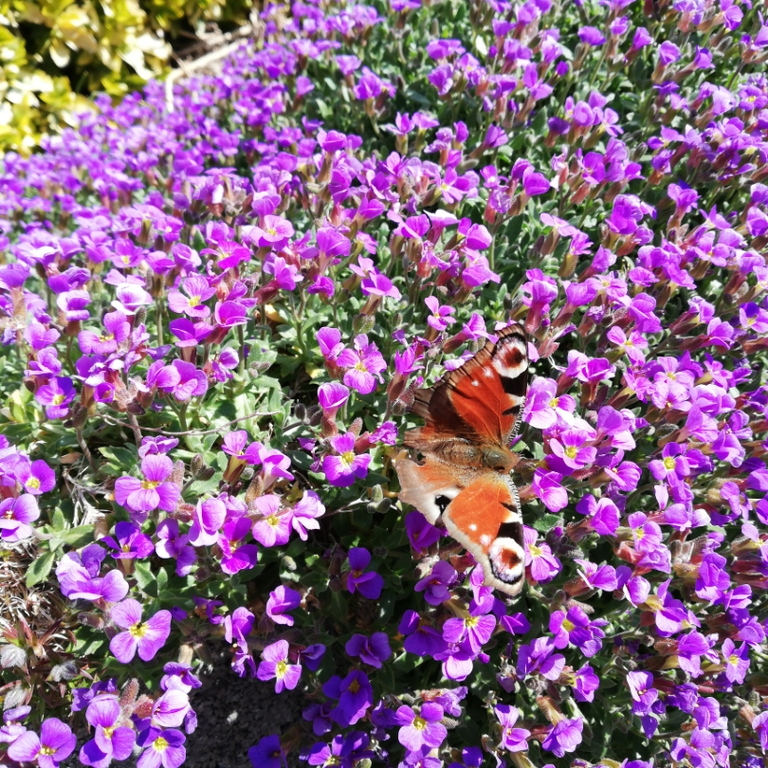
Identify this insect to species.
Aglais io
